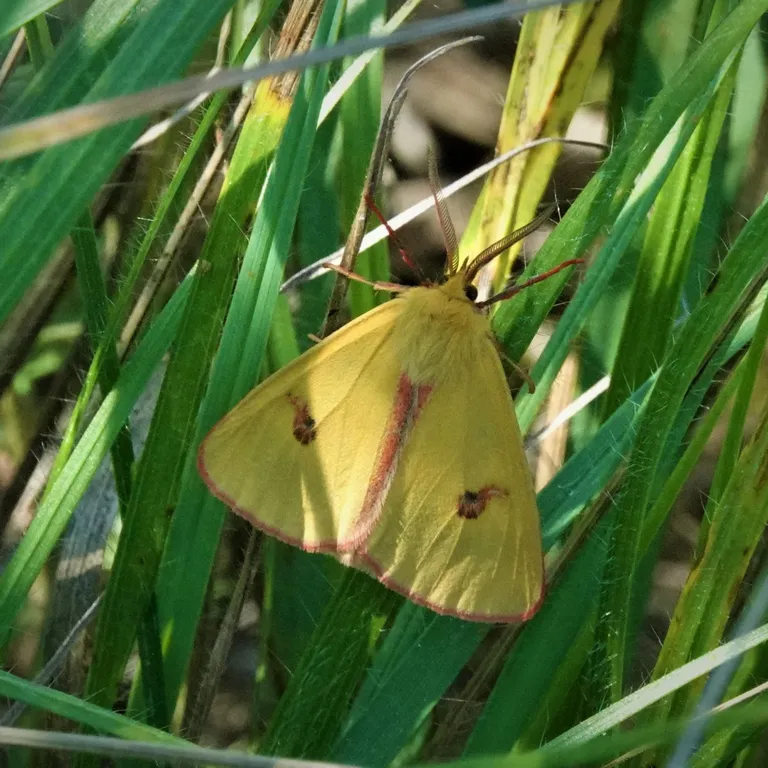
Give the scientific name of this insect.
Diacrisia sannio
